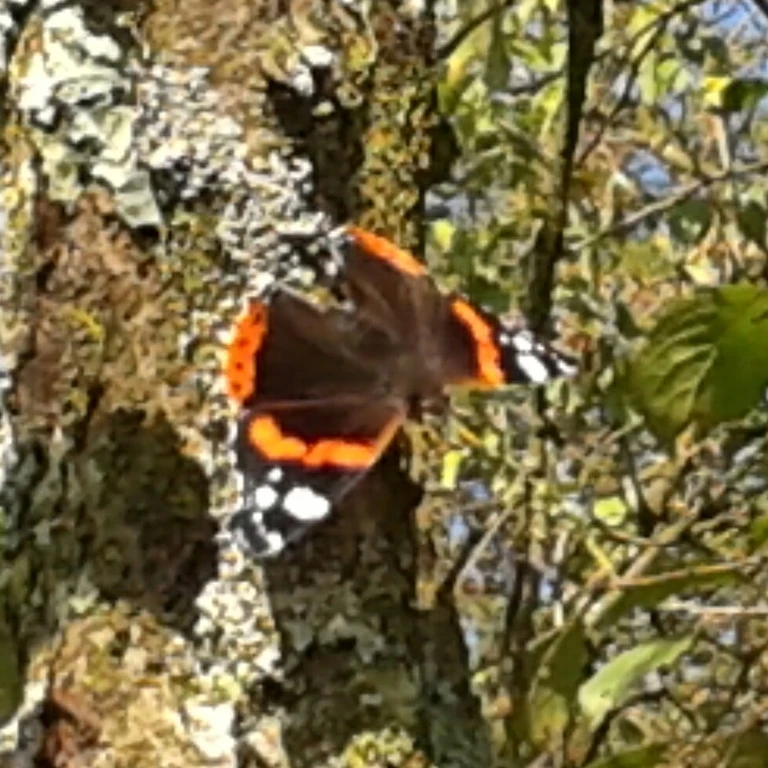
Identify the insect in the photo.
Vanessa atalanta
